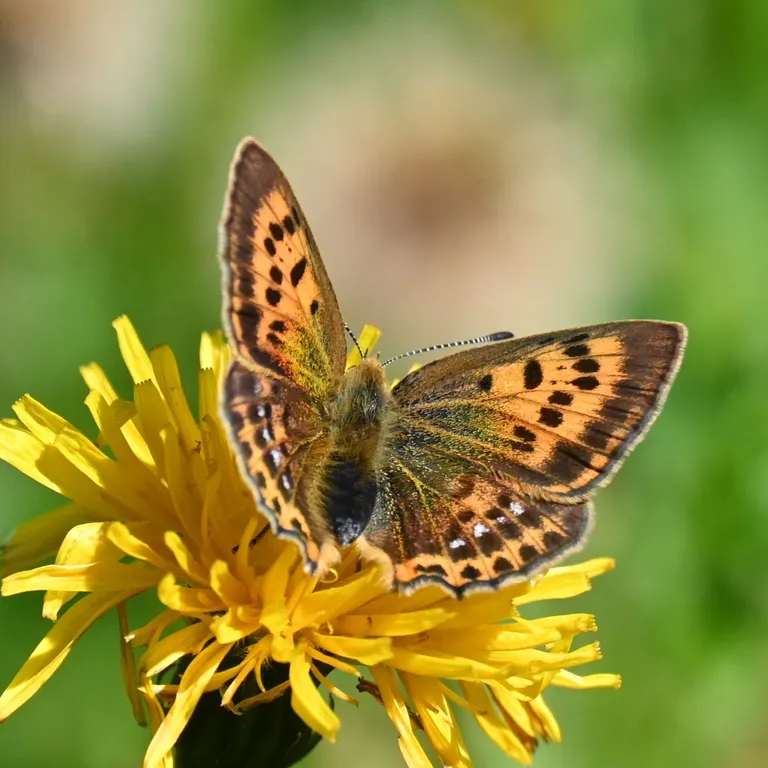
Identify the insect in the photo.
Lycaena virgaureae
